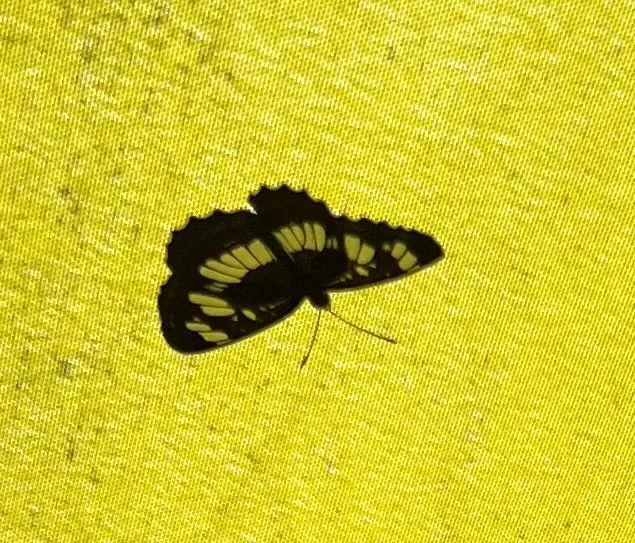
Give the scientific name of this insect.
Neptis rivularis
